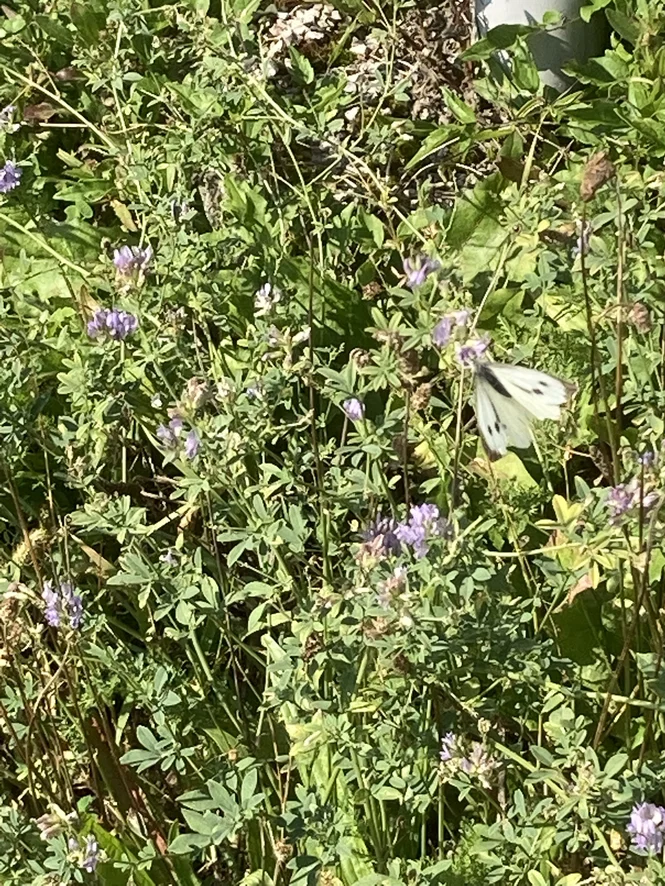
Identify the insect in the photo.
Pieris brassicae
